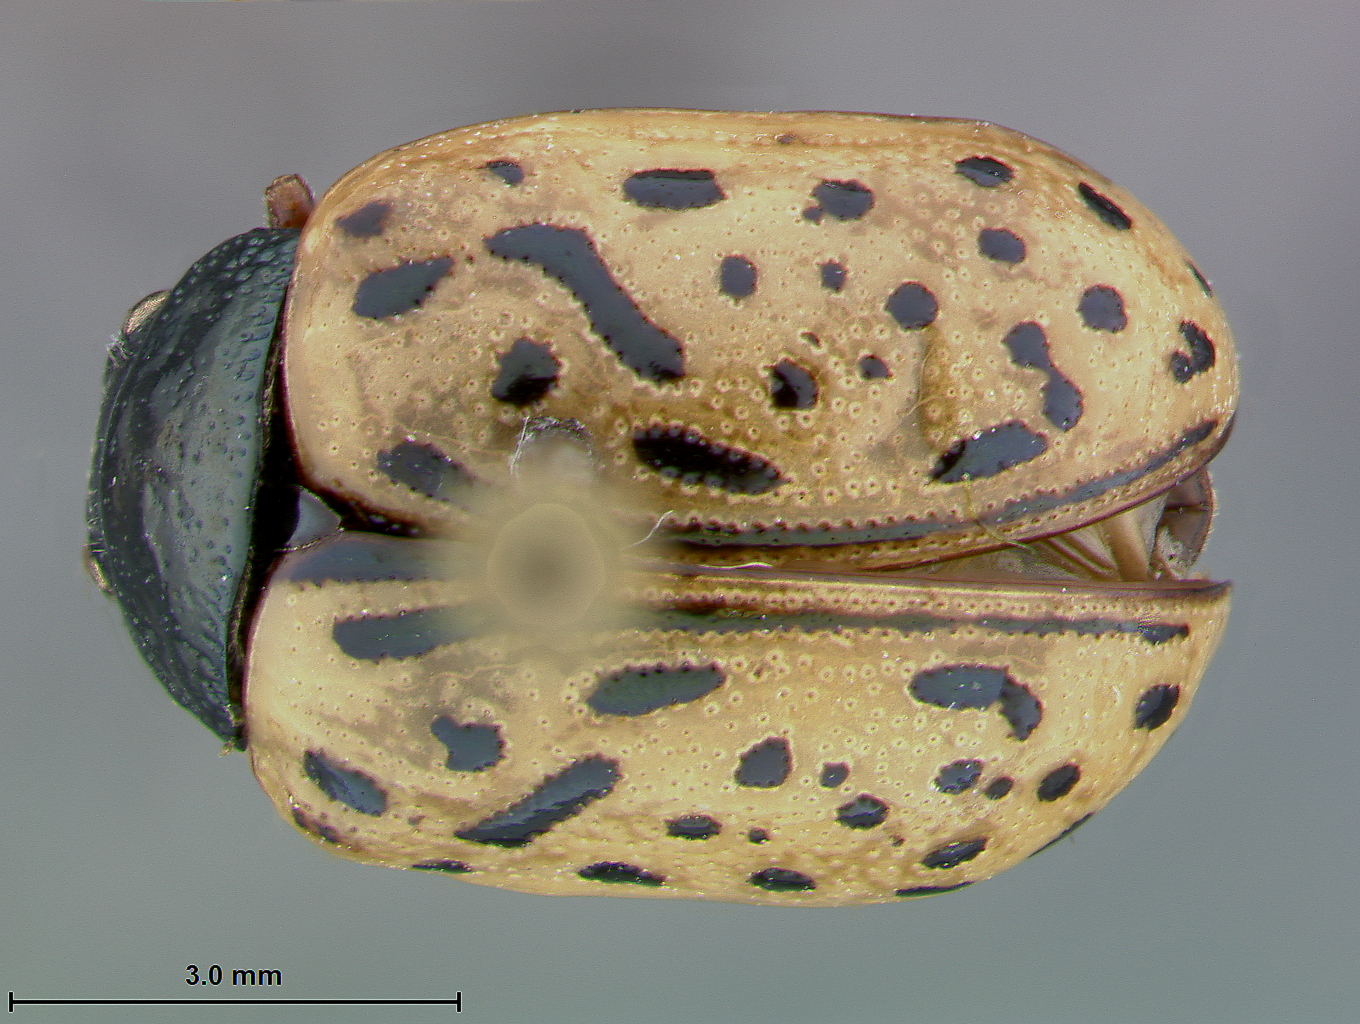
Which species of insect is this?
Calligrapha amelia
